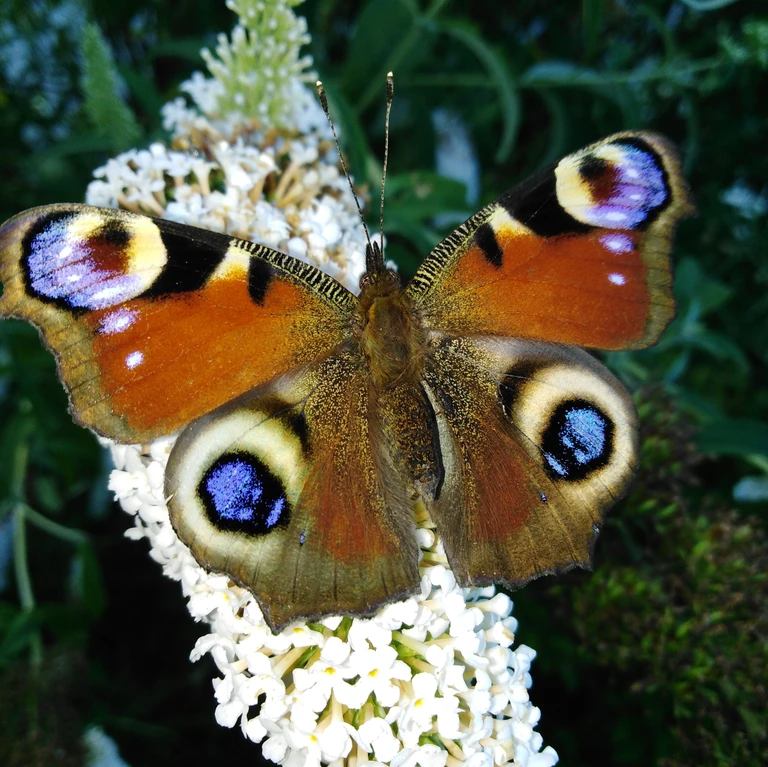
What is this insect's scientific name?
Aglais io
